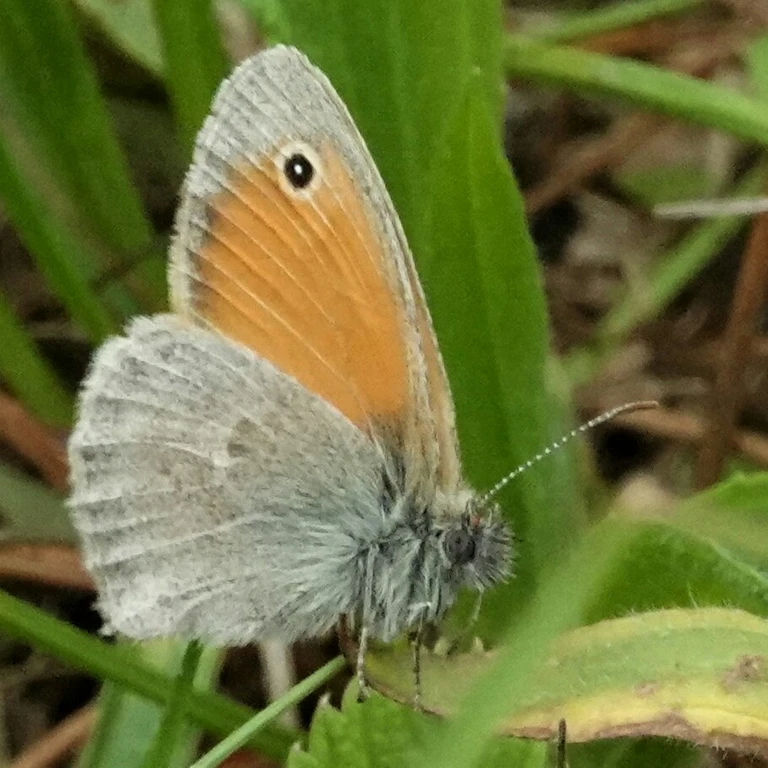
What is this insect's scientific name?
Coenonympha pamphilus
